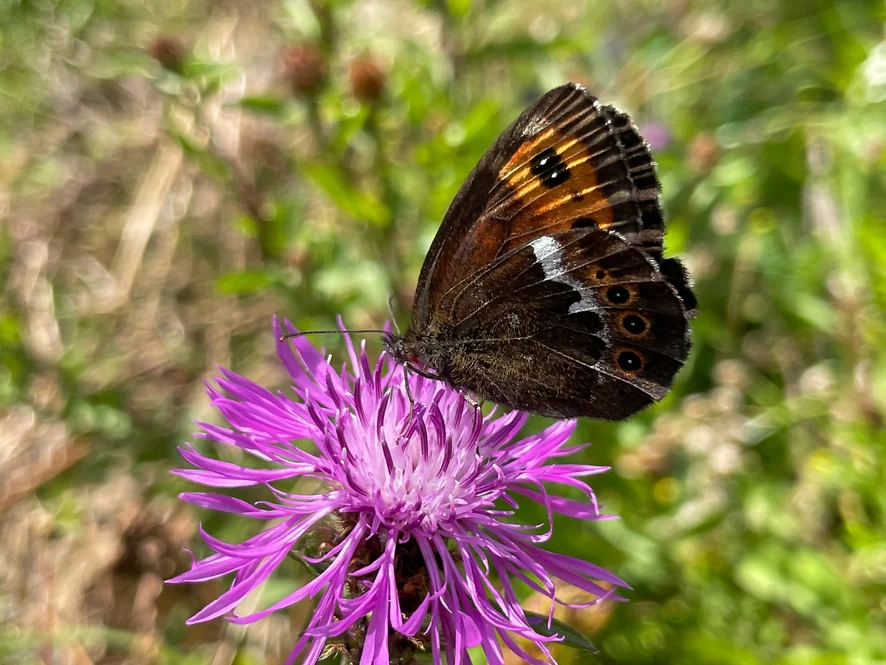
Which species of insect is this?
Erebia ligea
